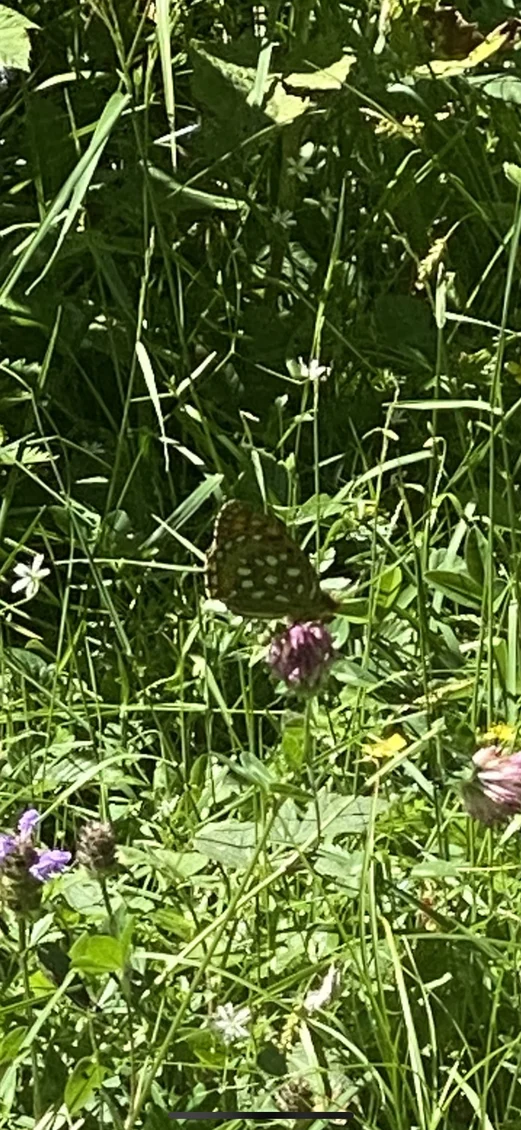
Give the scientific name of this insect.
Speyeria aglaja
